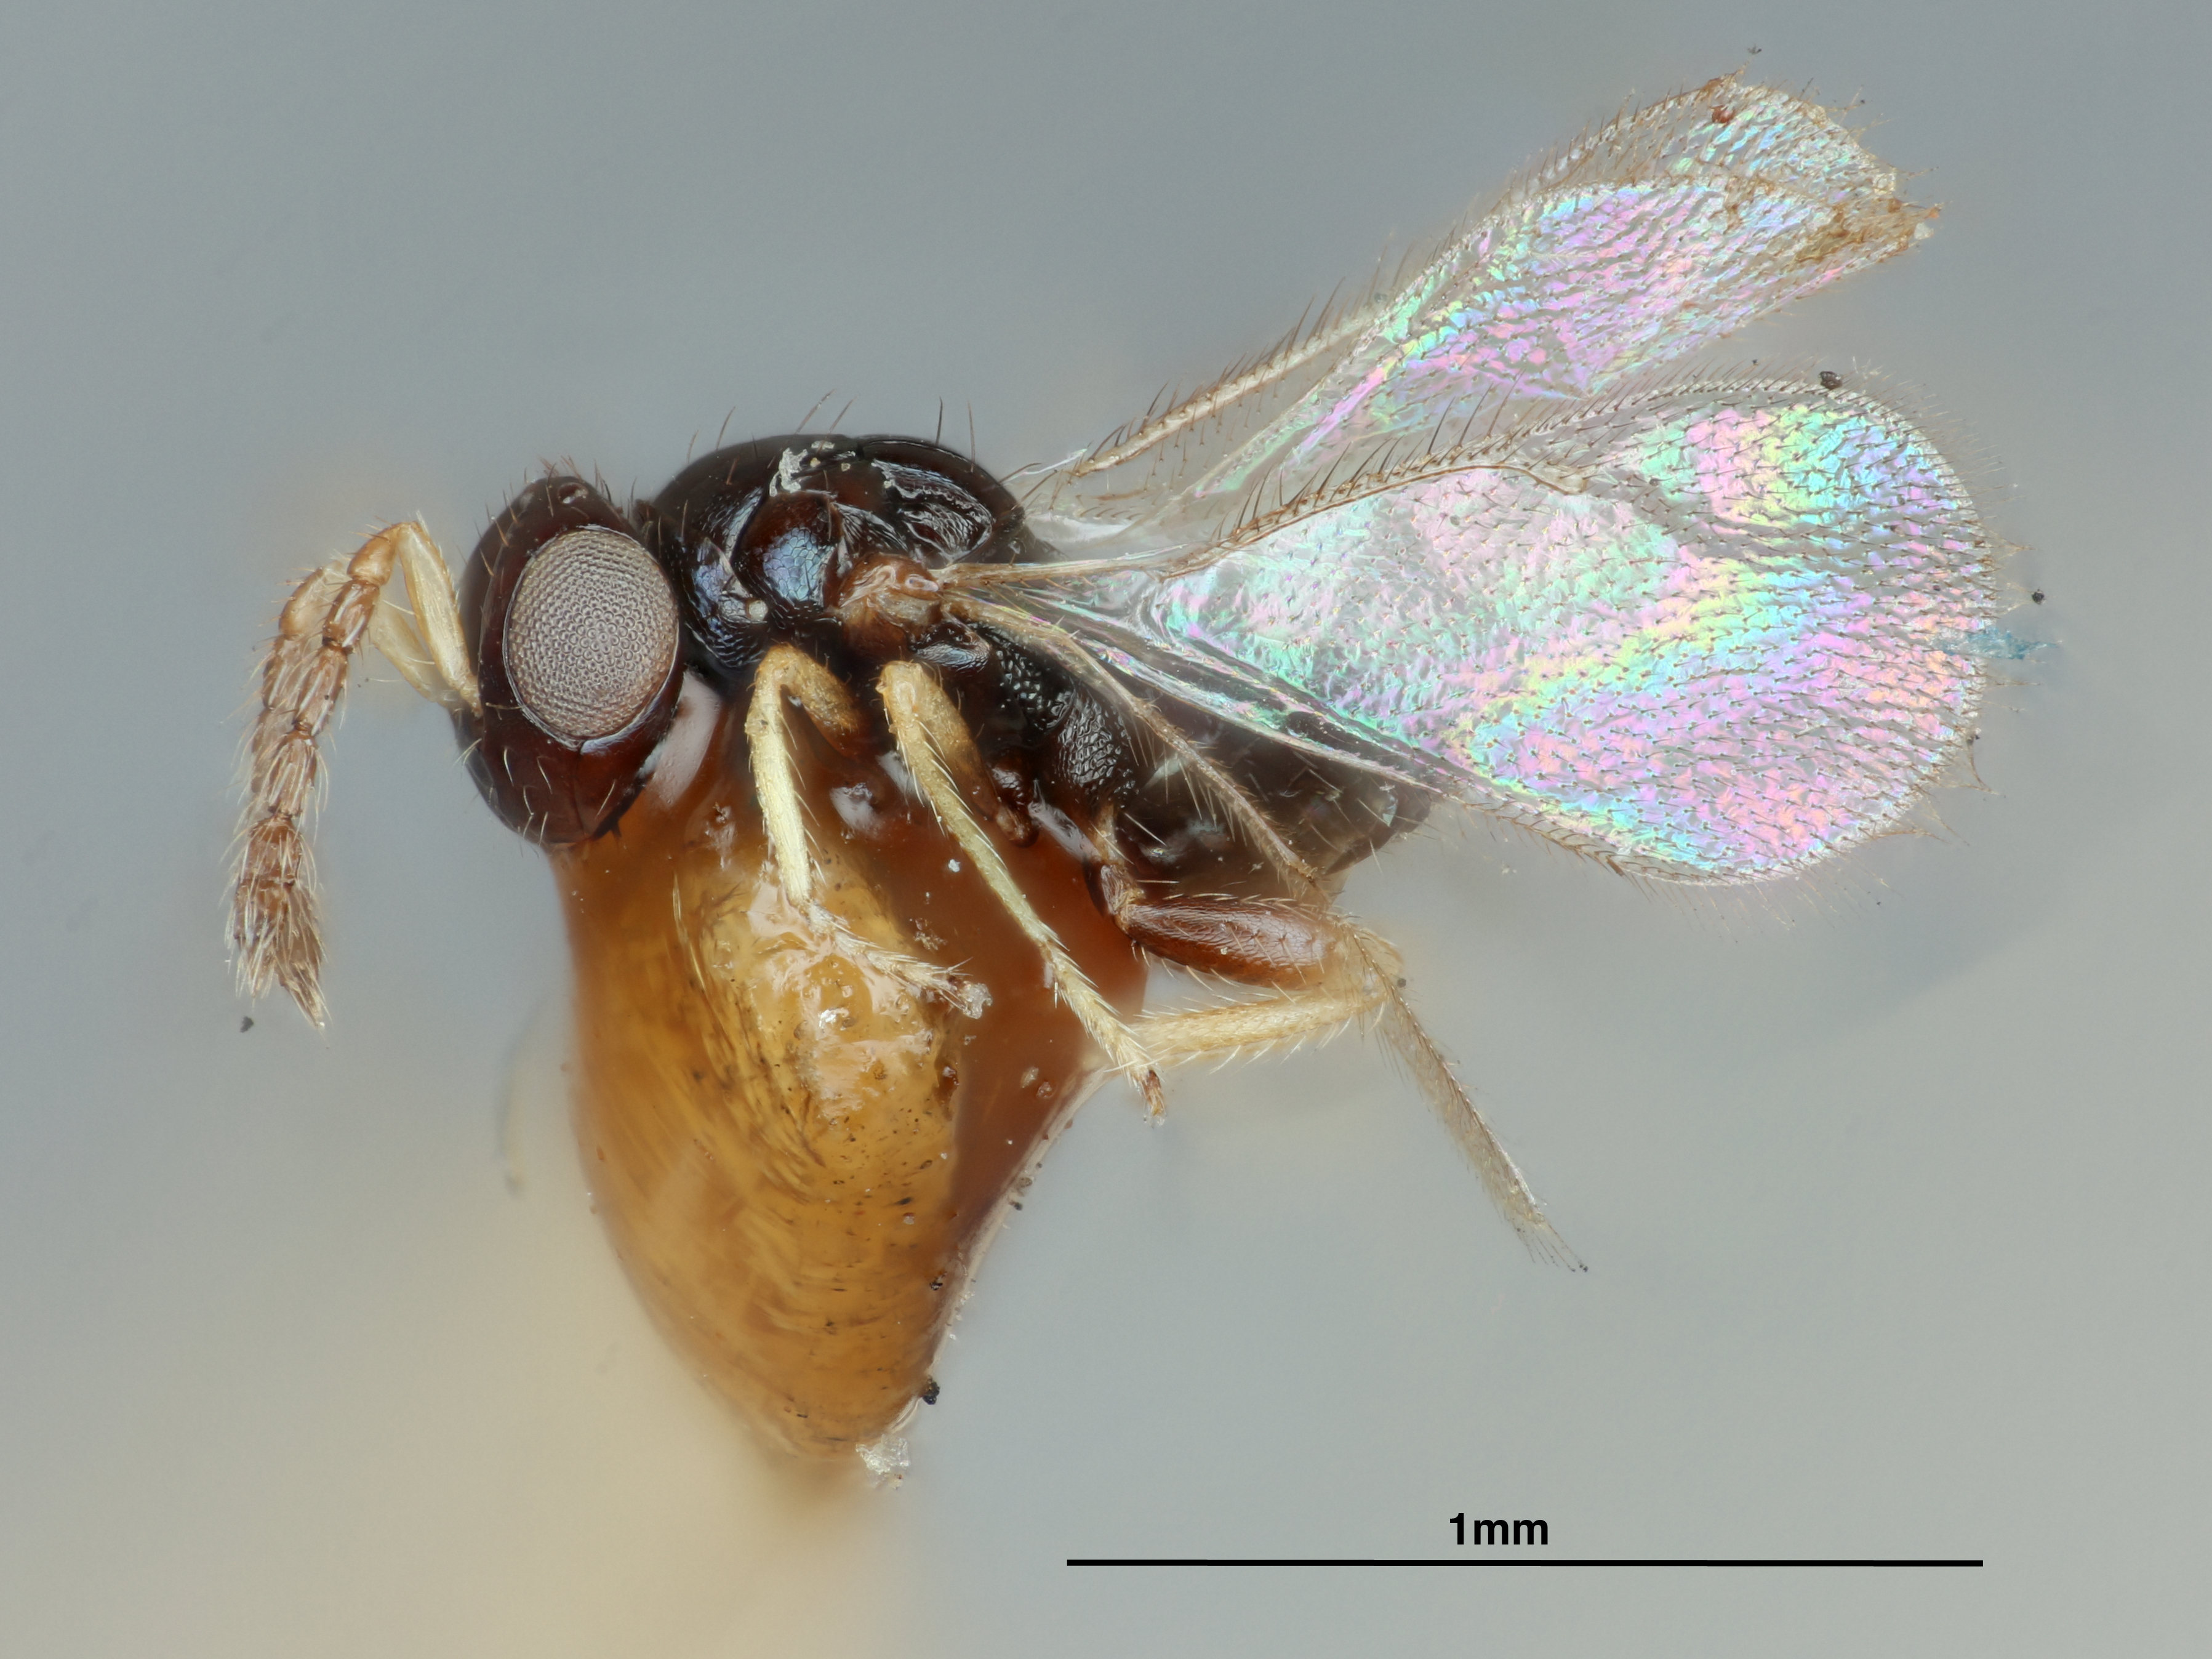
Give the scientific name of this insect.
Tetrastichoides manilensis
